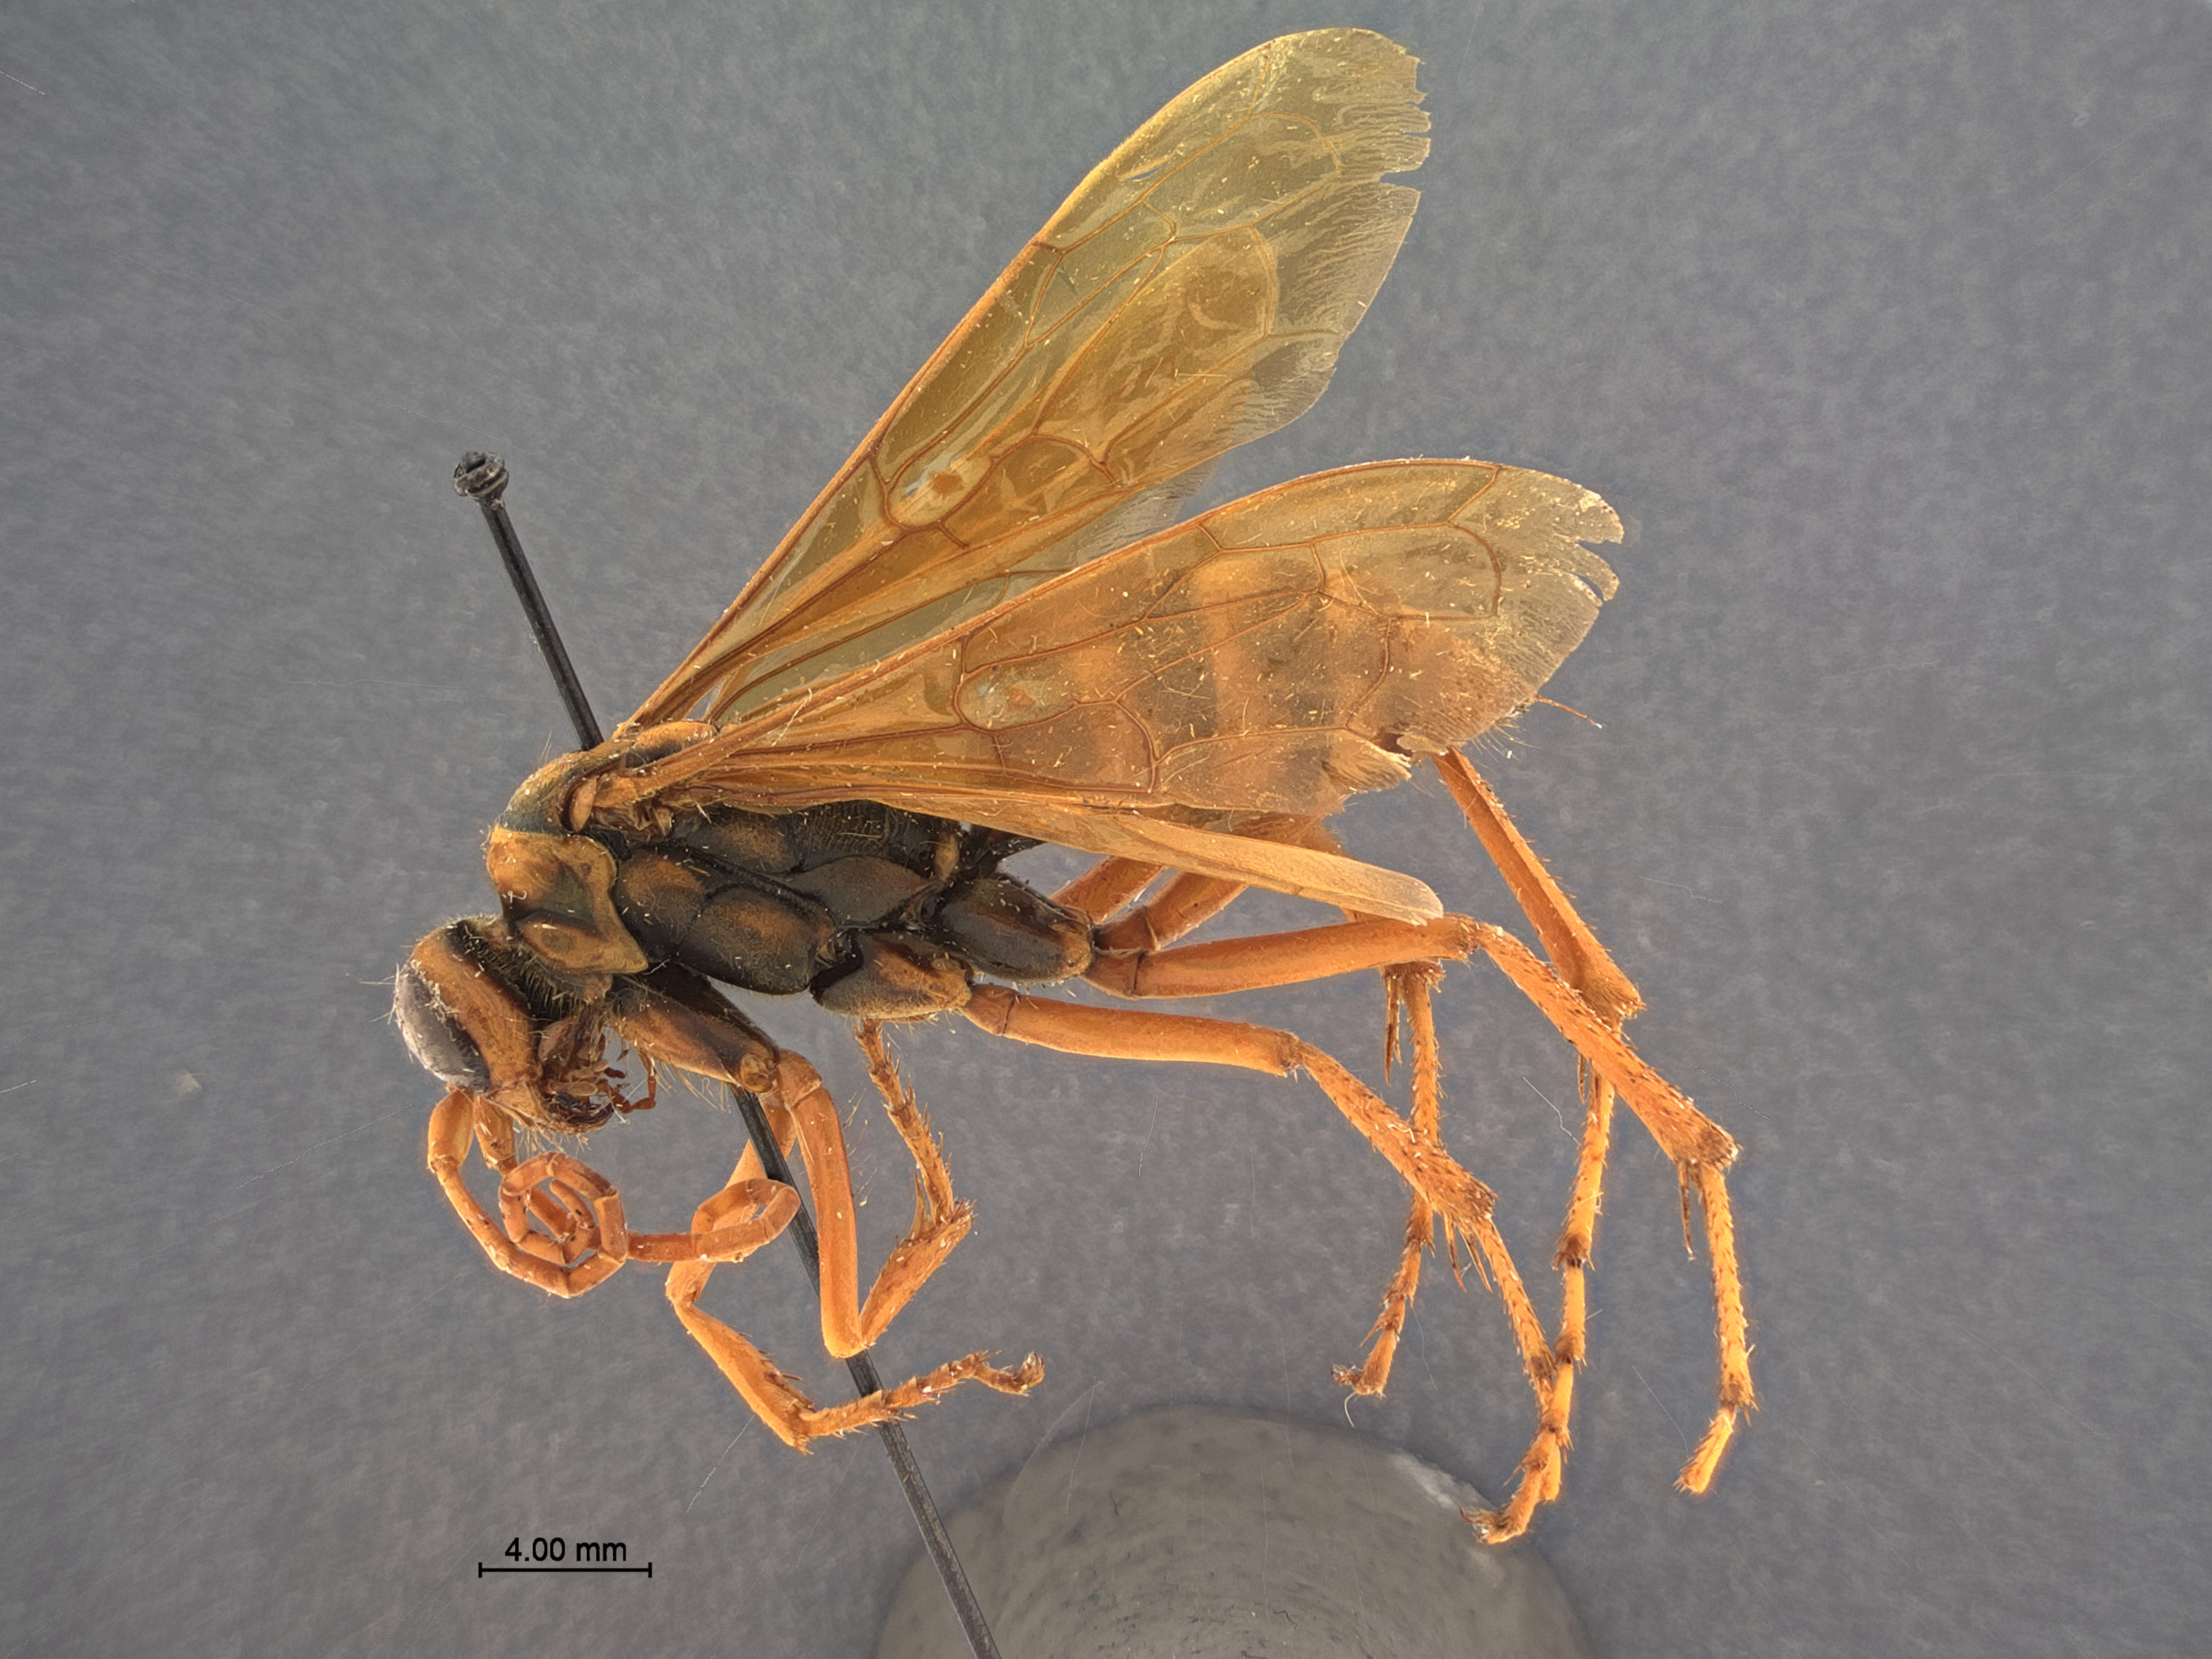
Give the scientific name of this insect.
Hemipepsis coagnita
